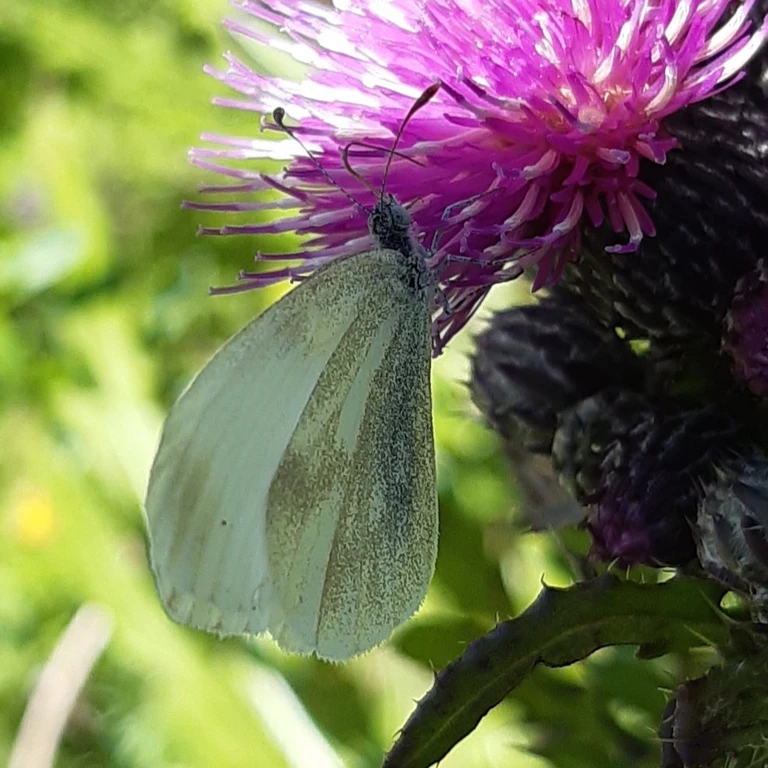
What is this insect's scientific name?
Leptidea sinapis/juvernica
